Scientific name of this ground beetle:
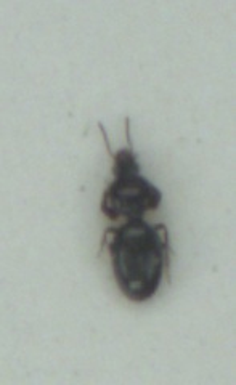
Dyschirius globosus
